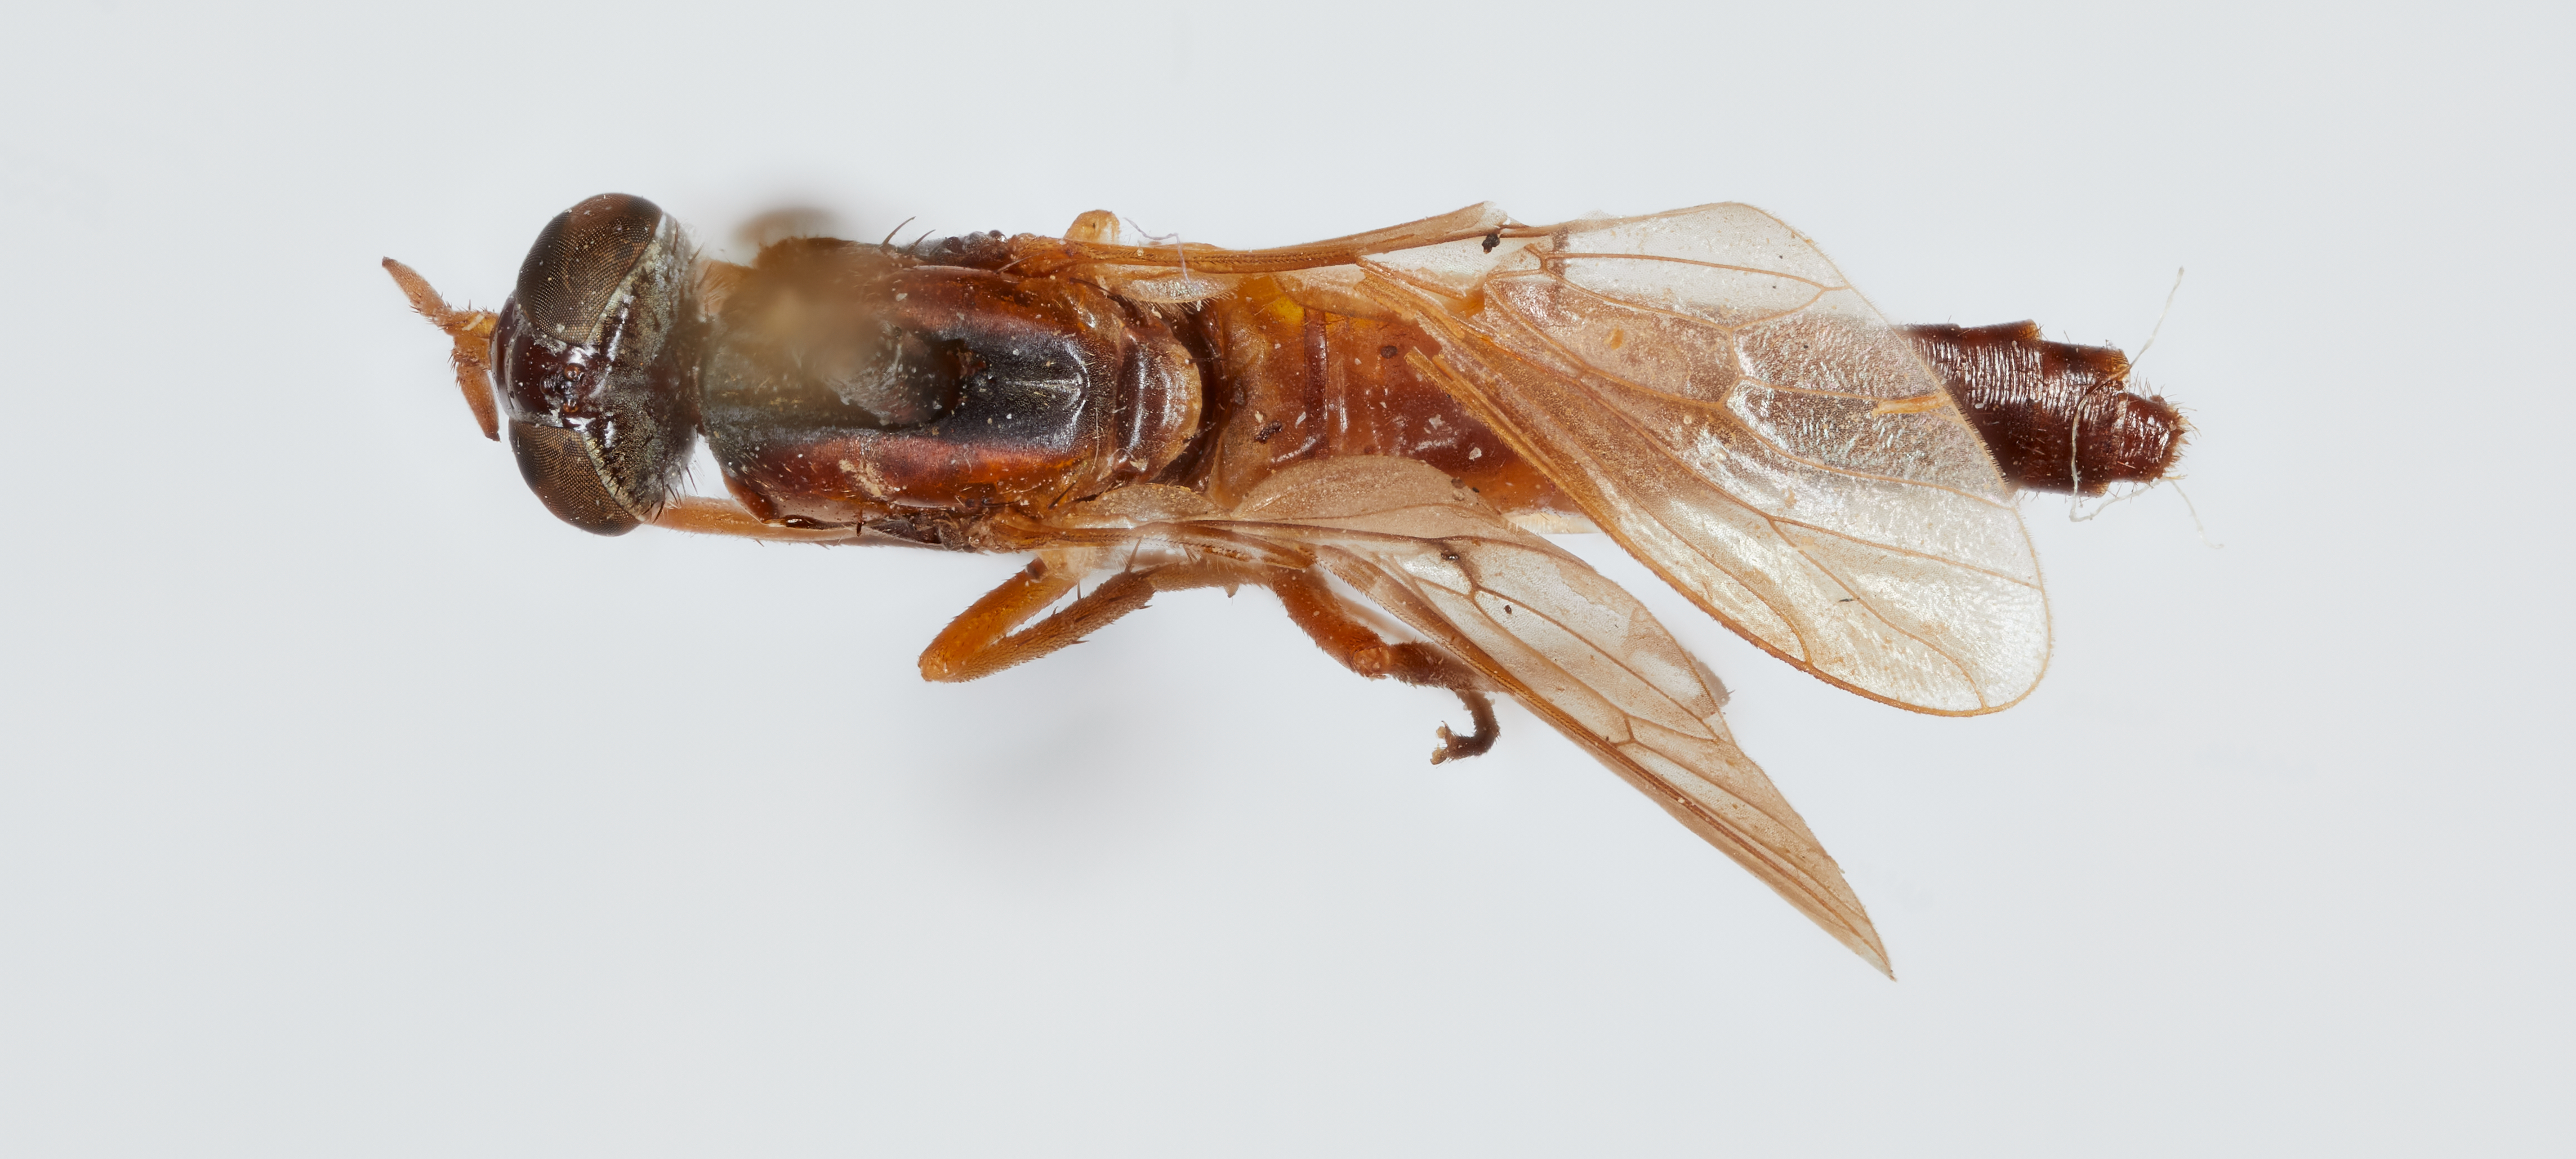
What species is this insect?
Psilocephala superba
